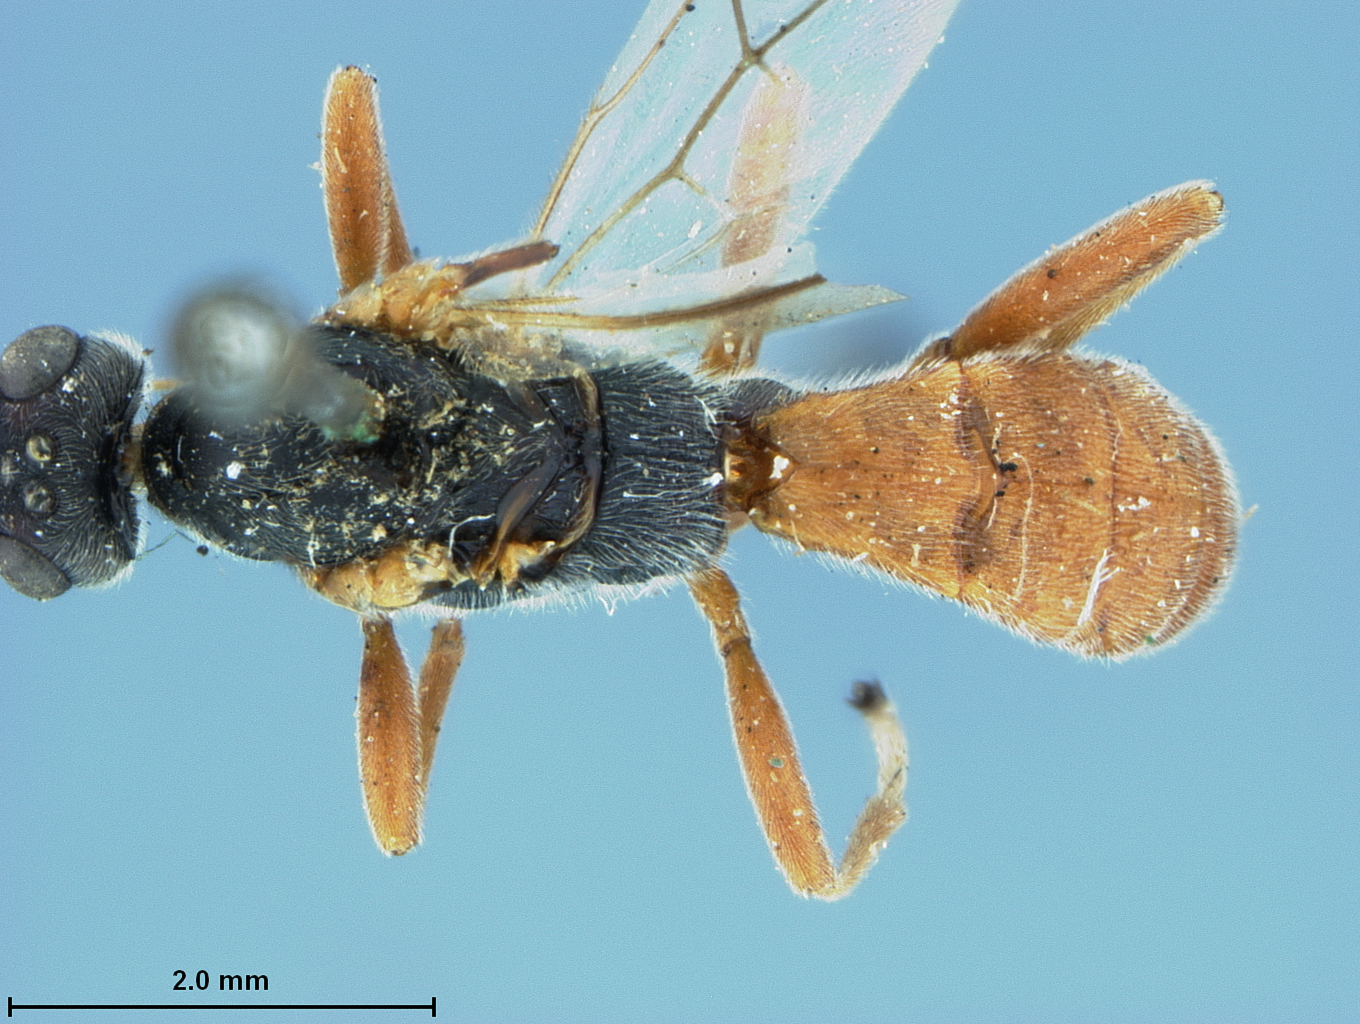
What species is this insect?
Rhogas pubescens
